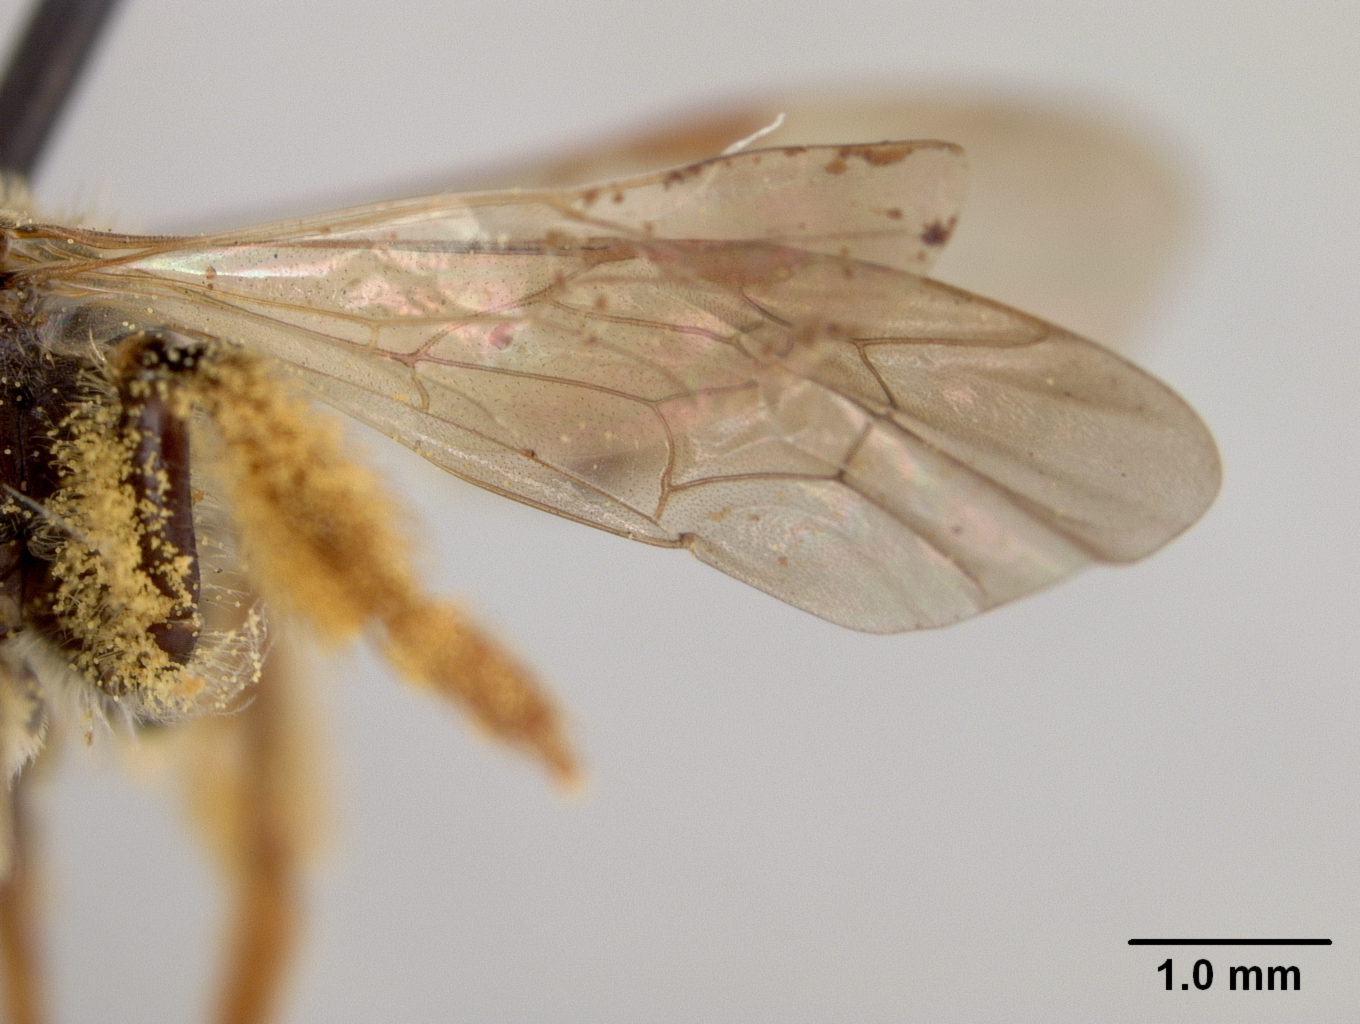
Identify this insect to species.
Andrena ilicis
